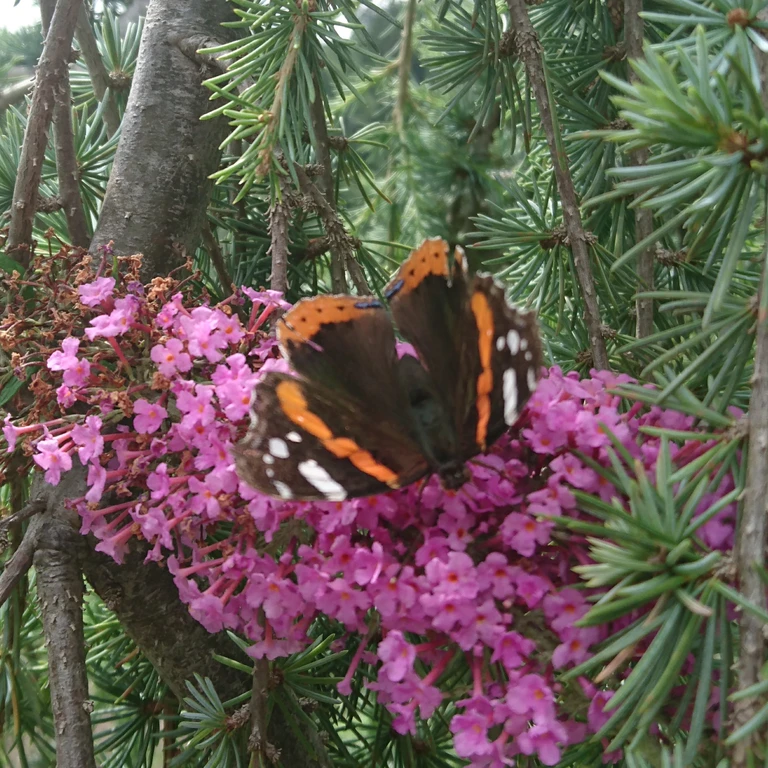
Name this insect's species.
Vanessa atalanta
